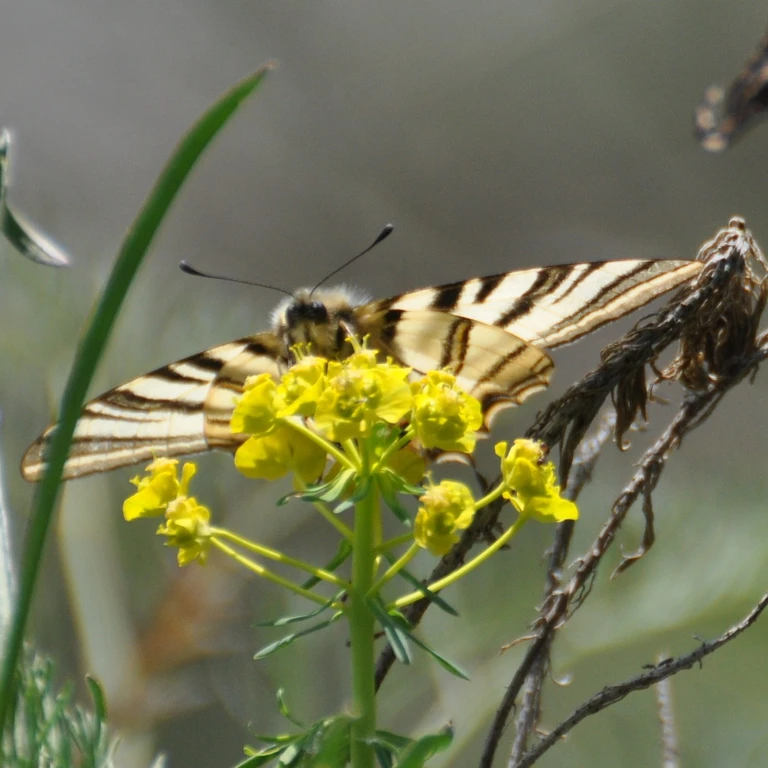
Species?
Iphiclides podalirius
